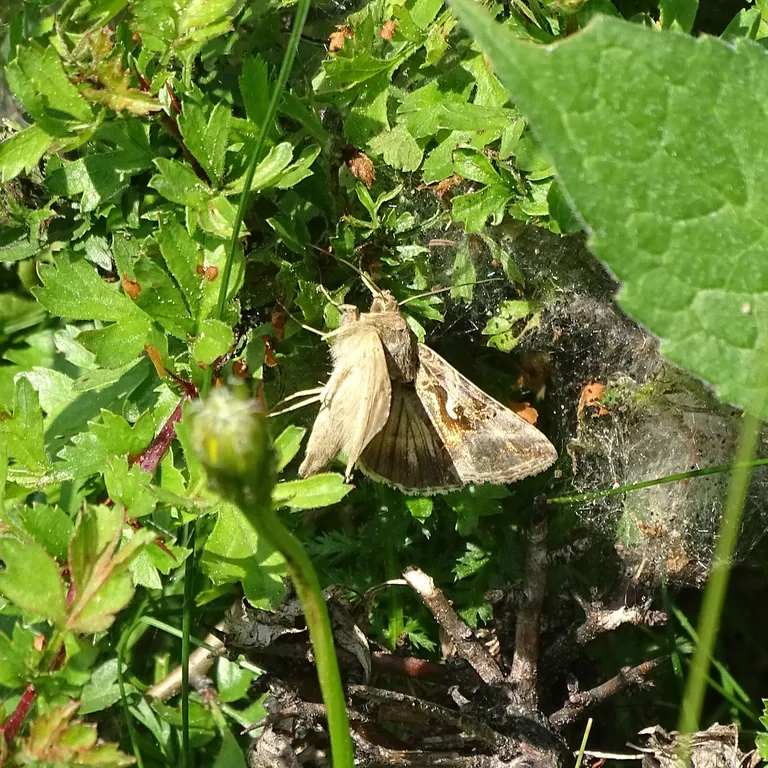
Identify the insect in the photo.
Autographa gamma
